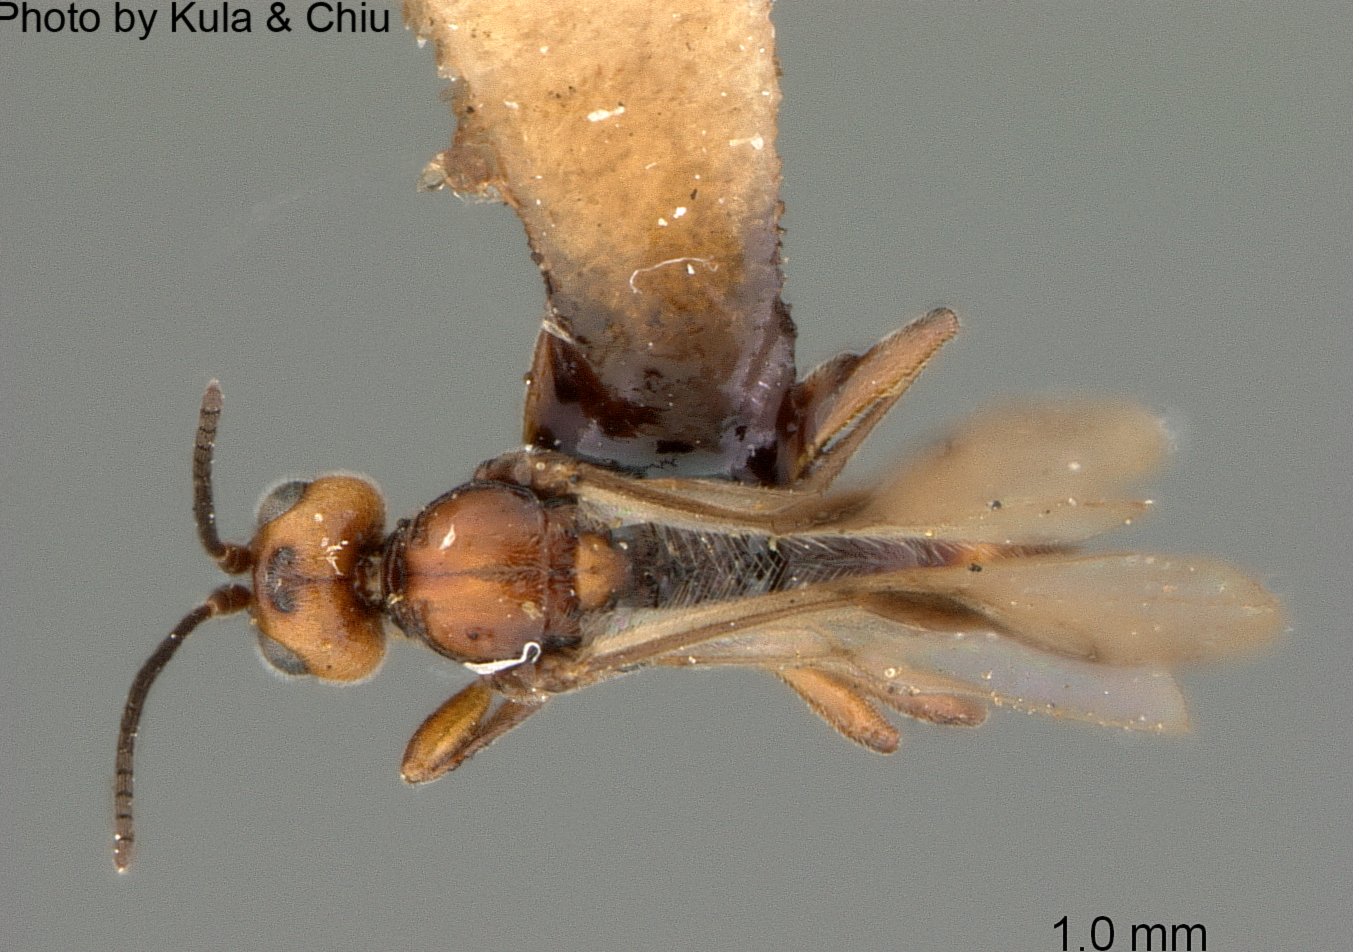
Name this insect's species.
Chorebidea americana
